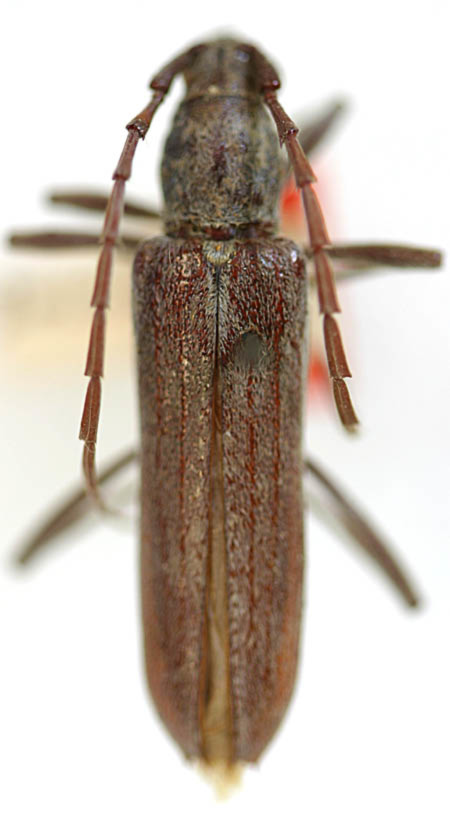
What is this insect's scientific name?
Aneflus sonoranus
